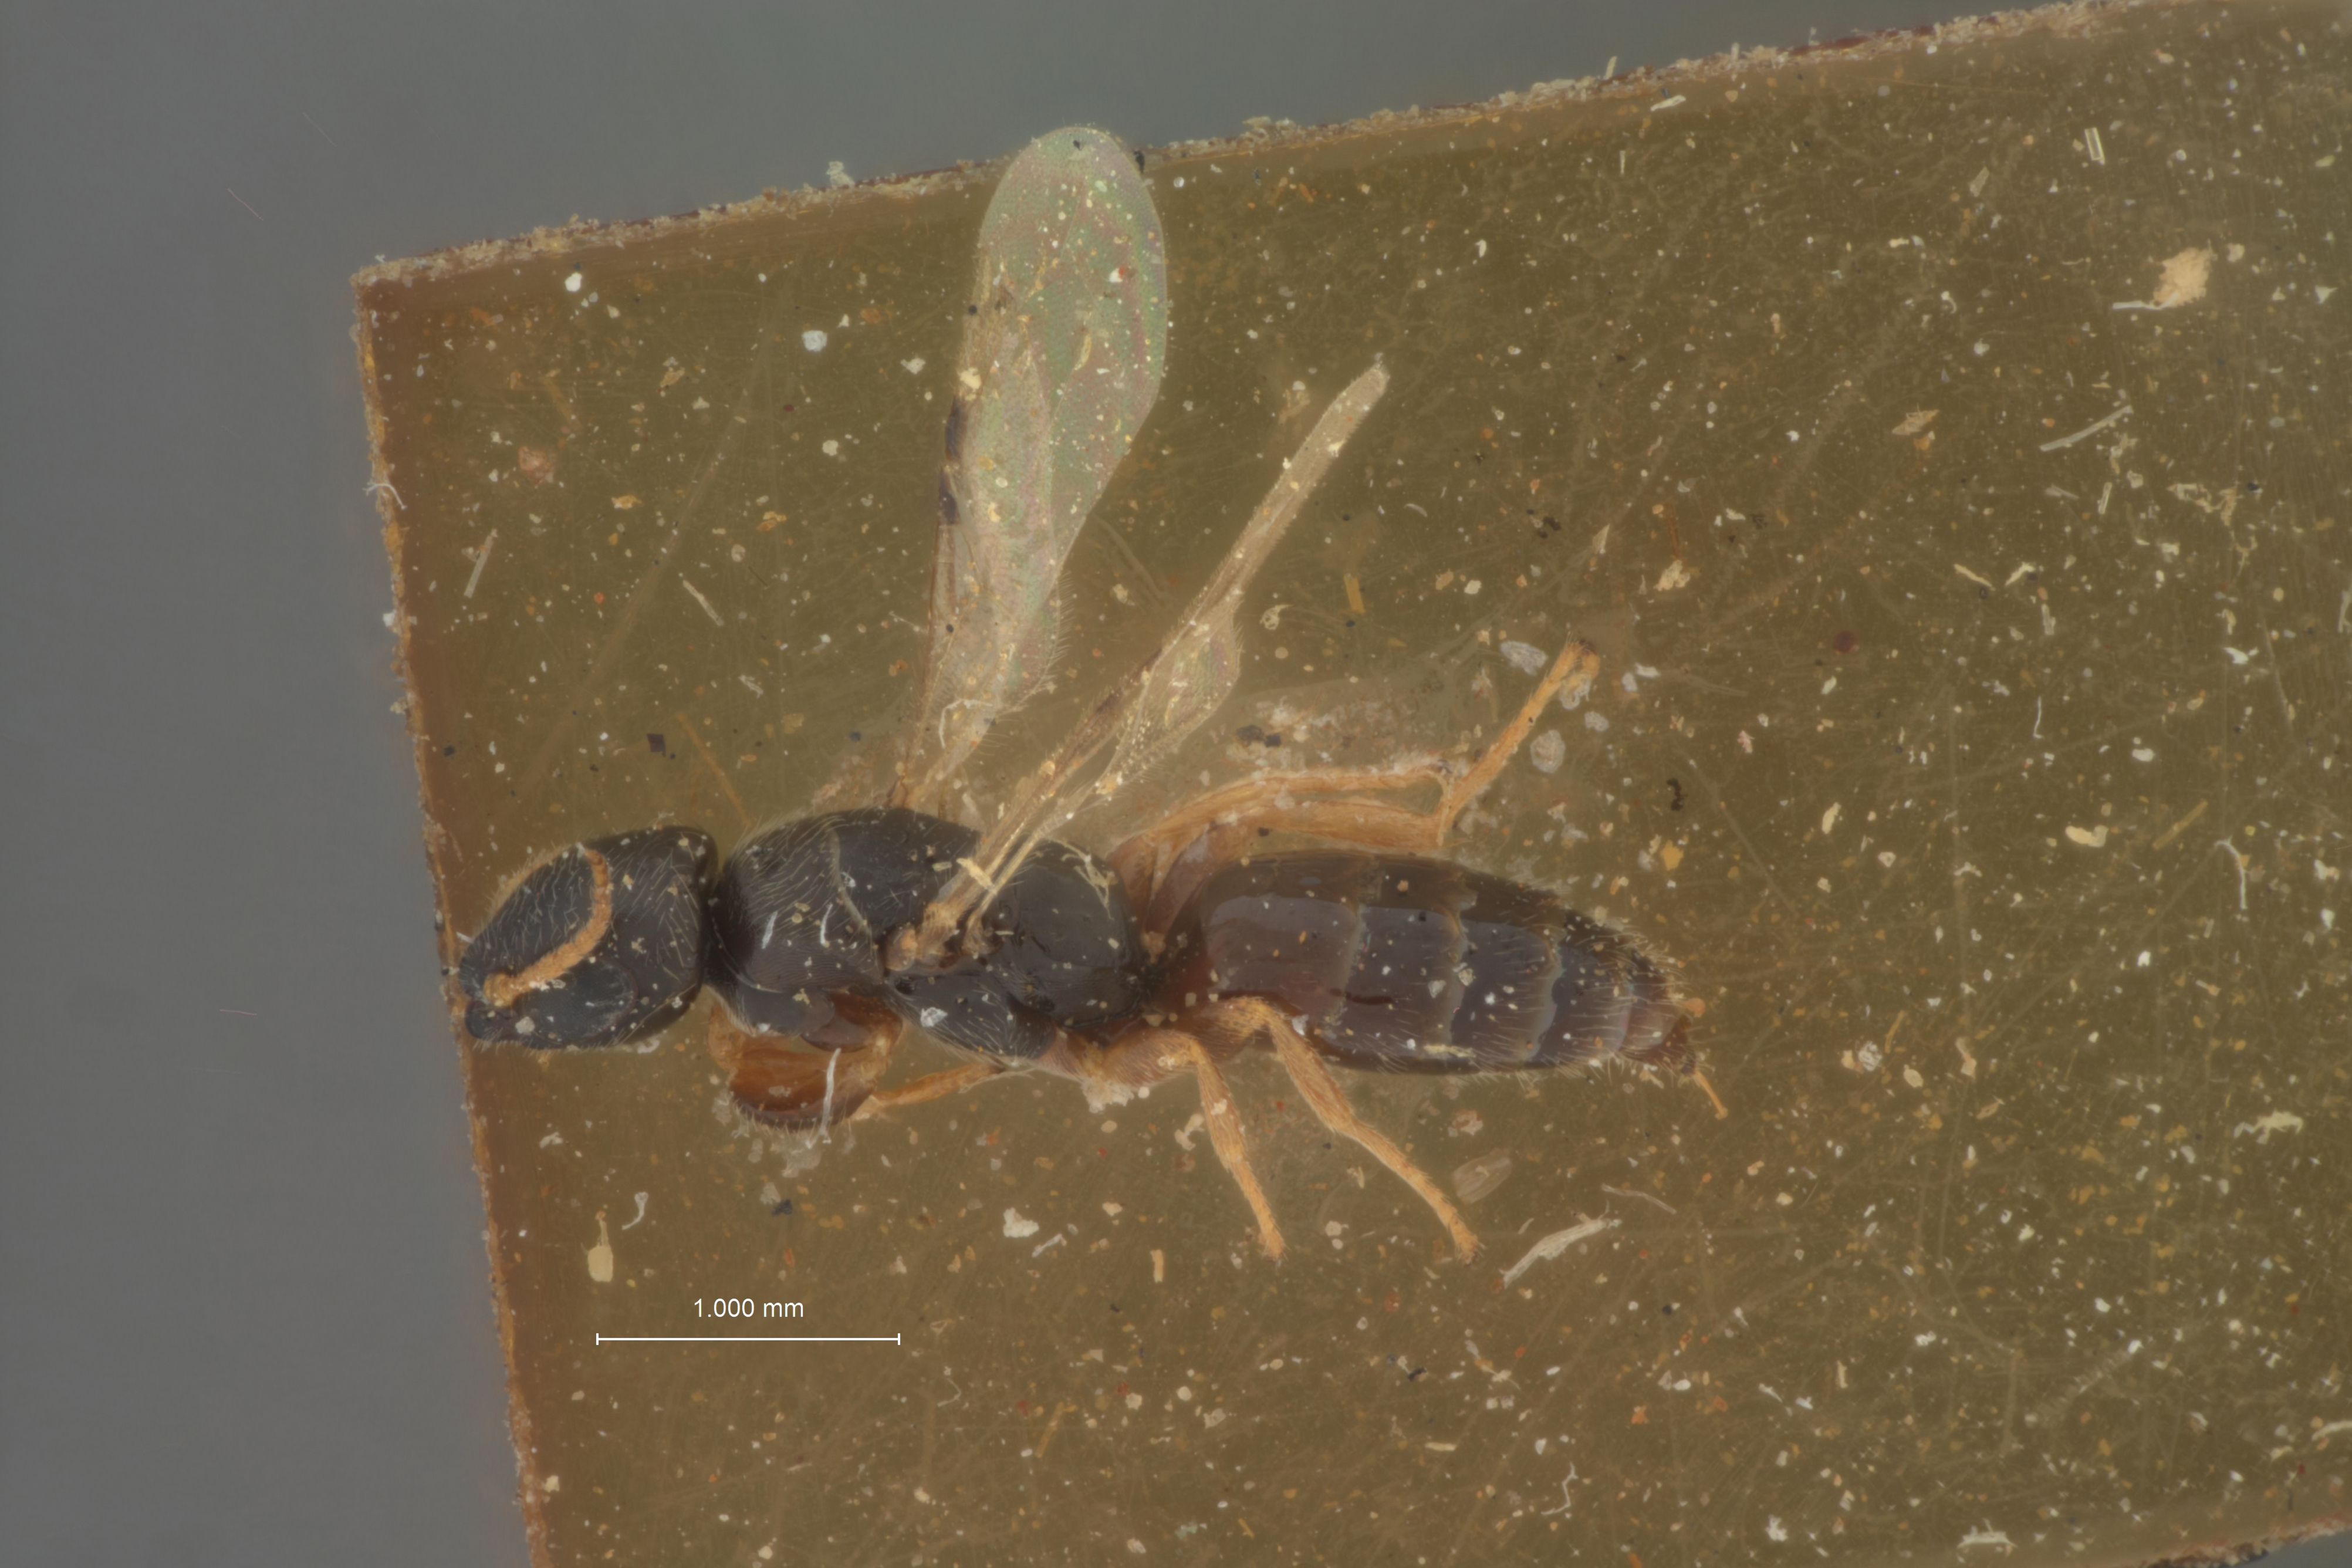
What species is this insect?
Perisierola nephantidis
